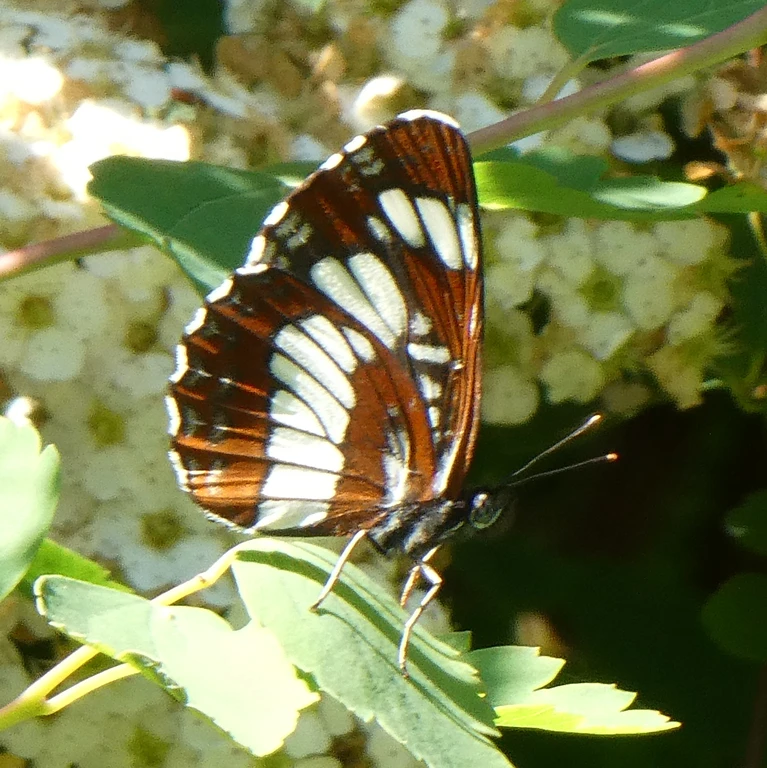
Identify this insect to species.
Neptis rivularis
